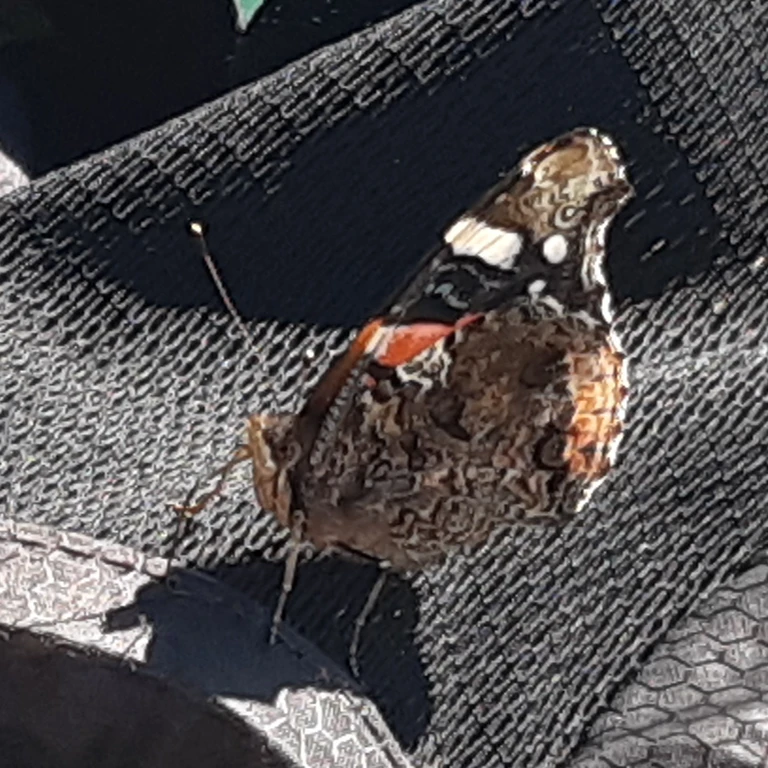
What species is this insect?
Vanessa atalanta
